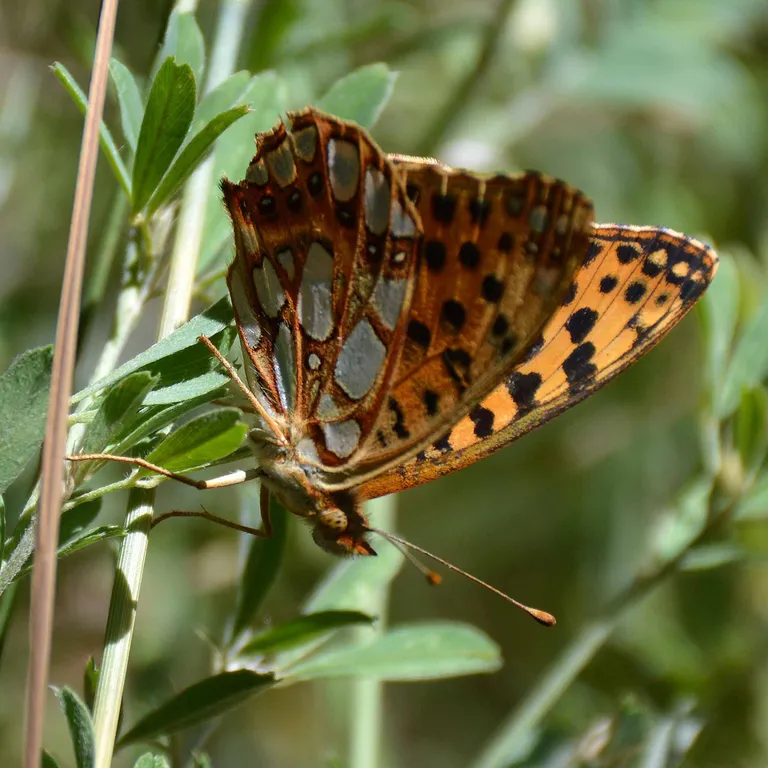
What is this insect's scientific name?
Issoria lathonia
